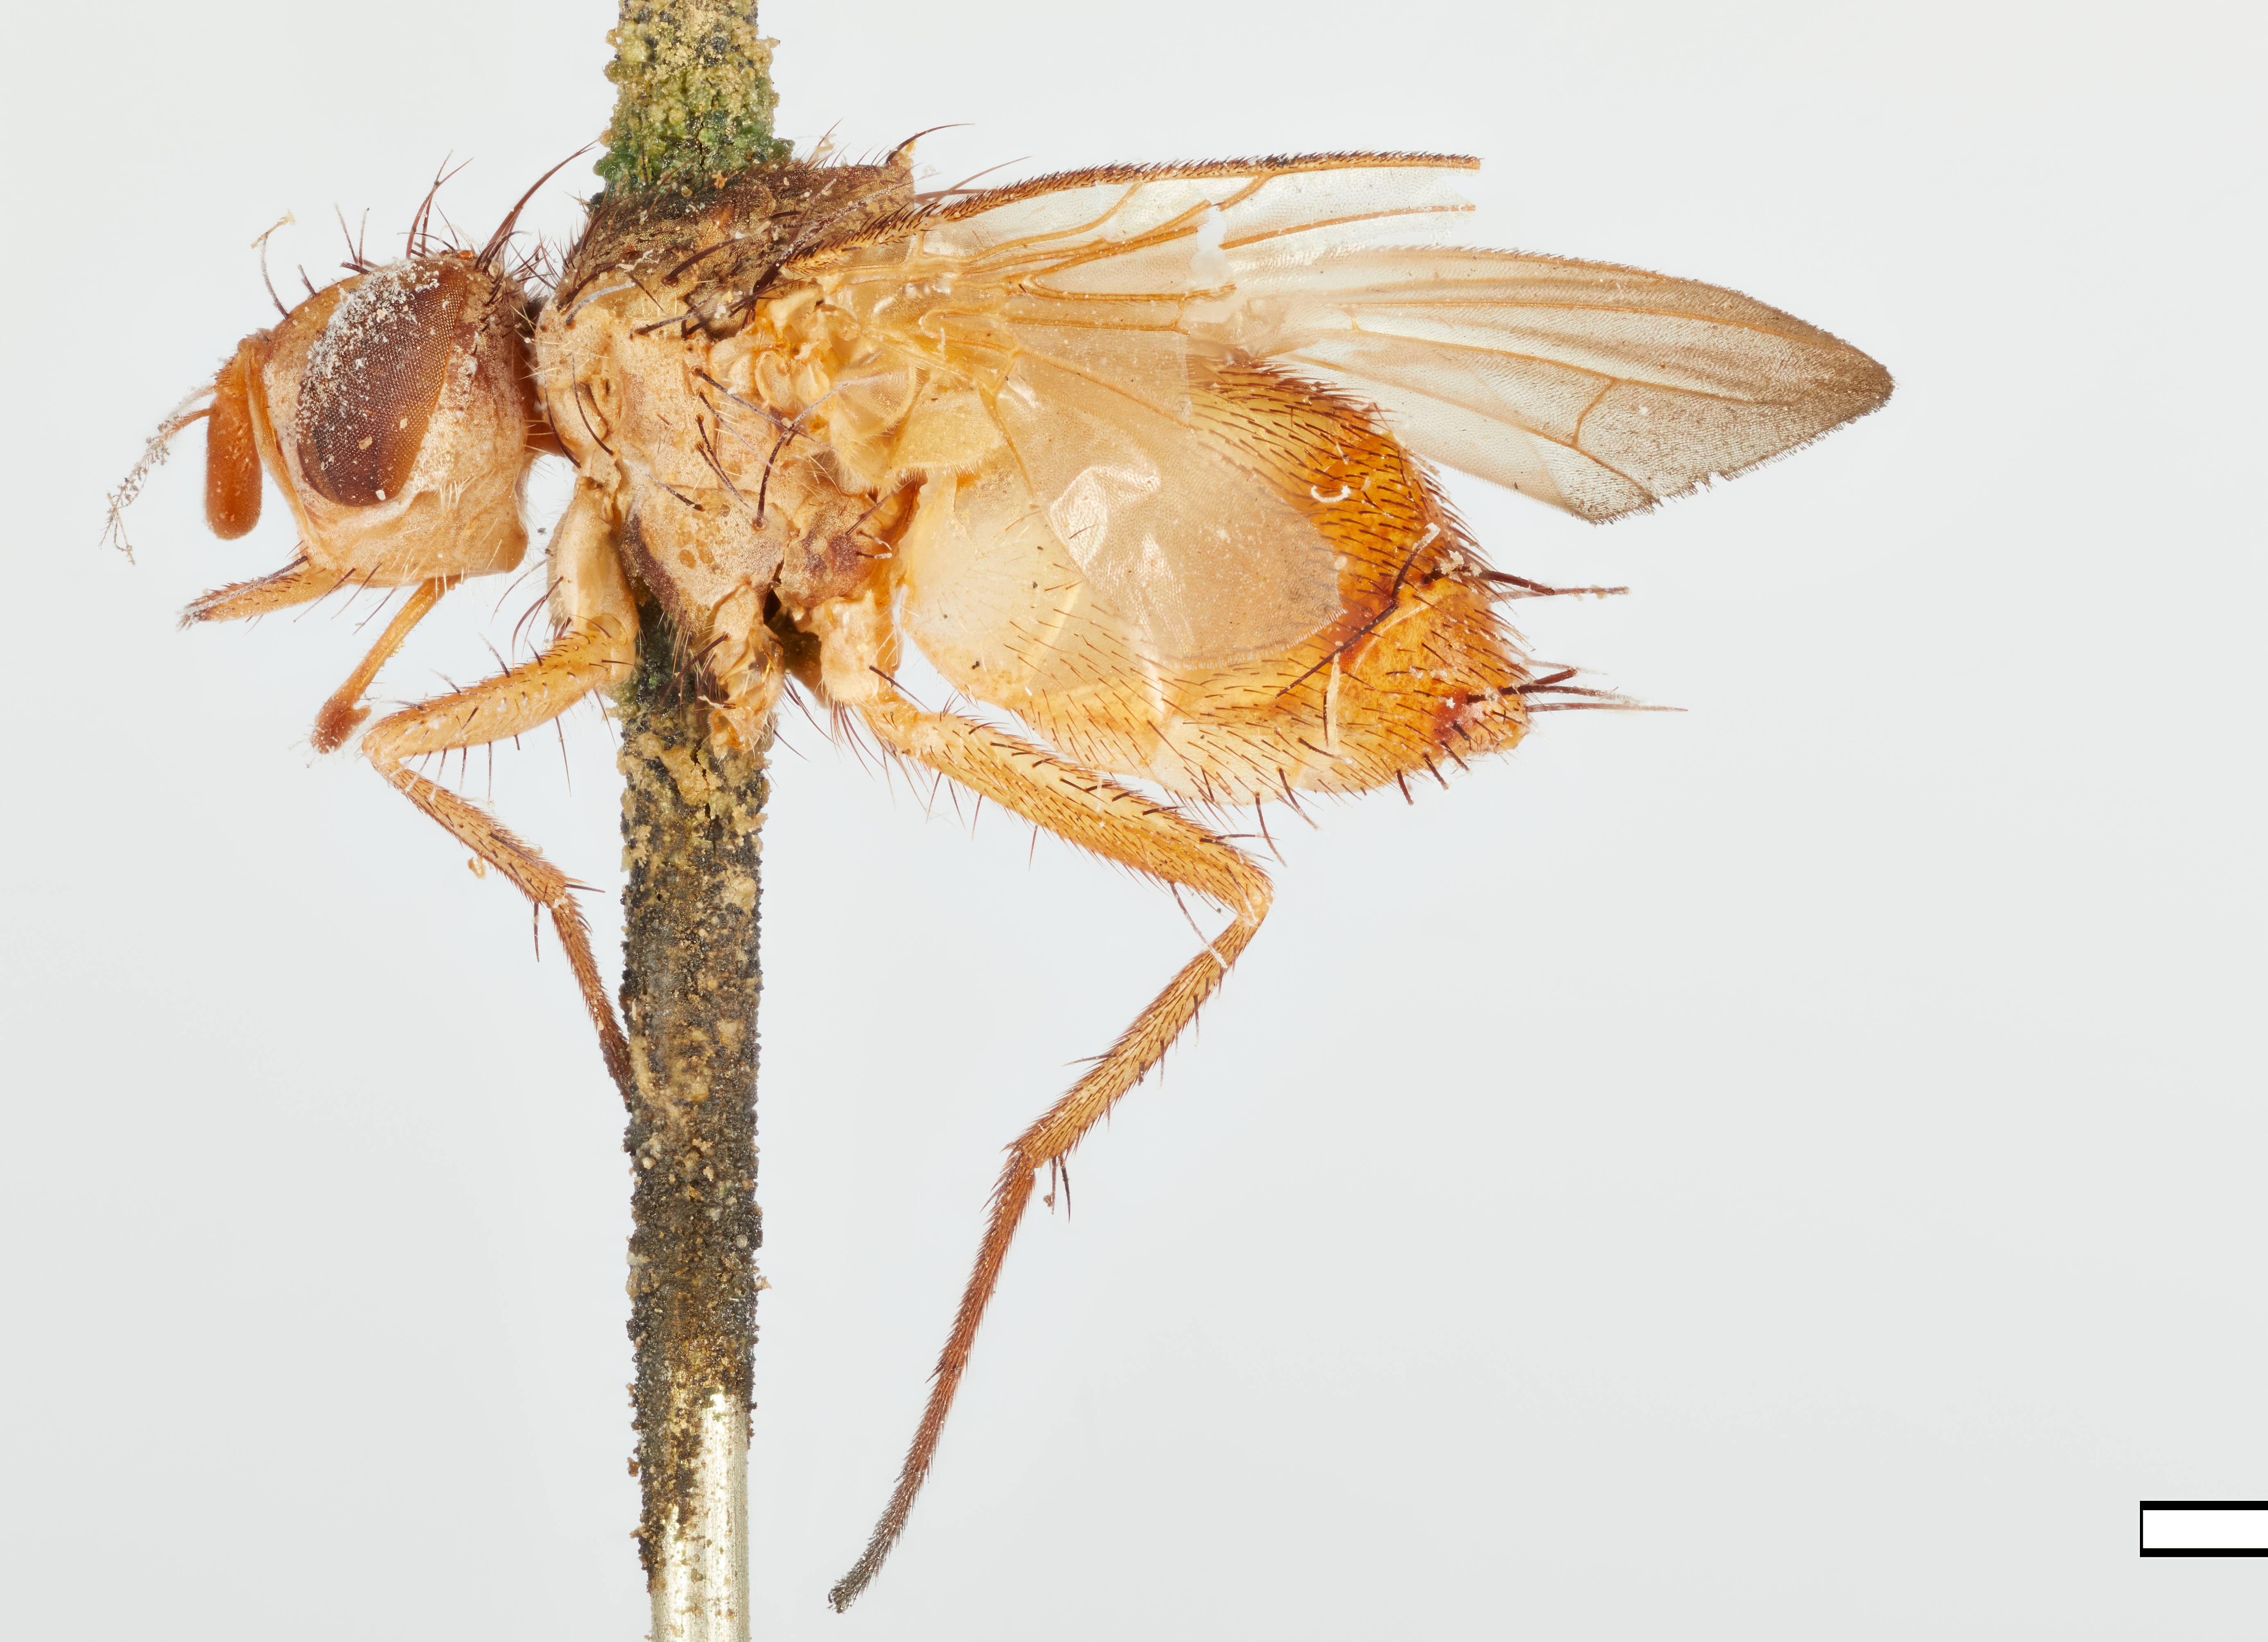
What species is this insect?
Dejeaniopalpus texensis
